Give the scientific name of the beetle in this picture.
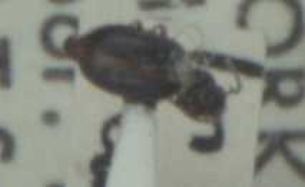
Bradycellus ruficollis
